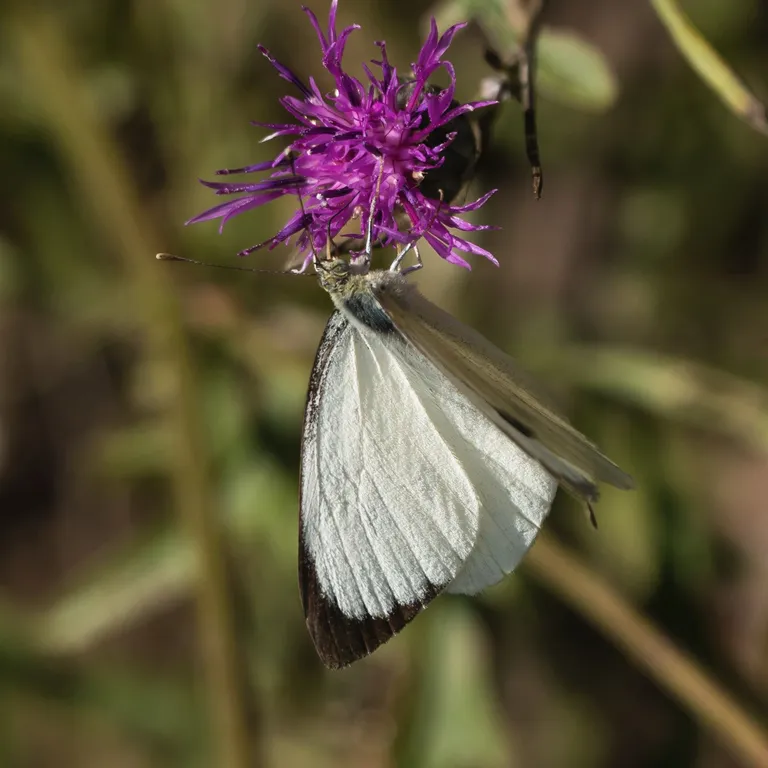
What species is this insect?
Pieris brassicae
